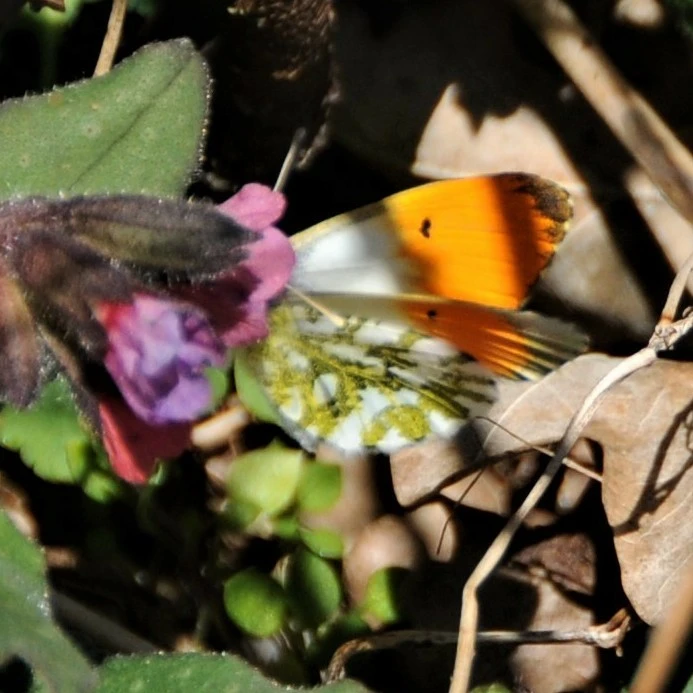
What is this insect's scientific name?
Anthocharis cardamines
